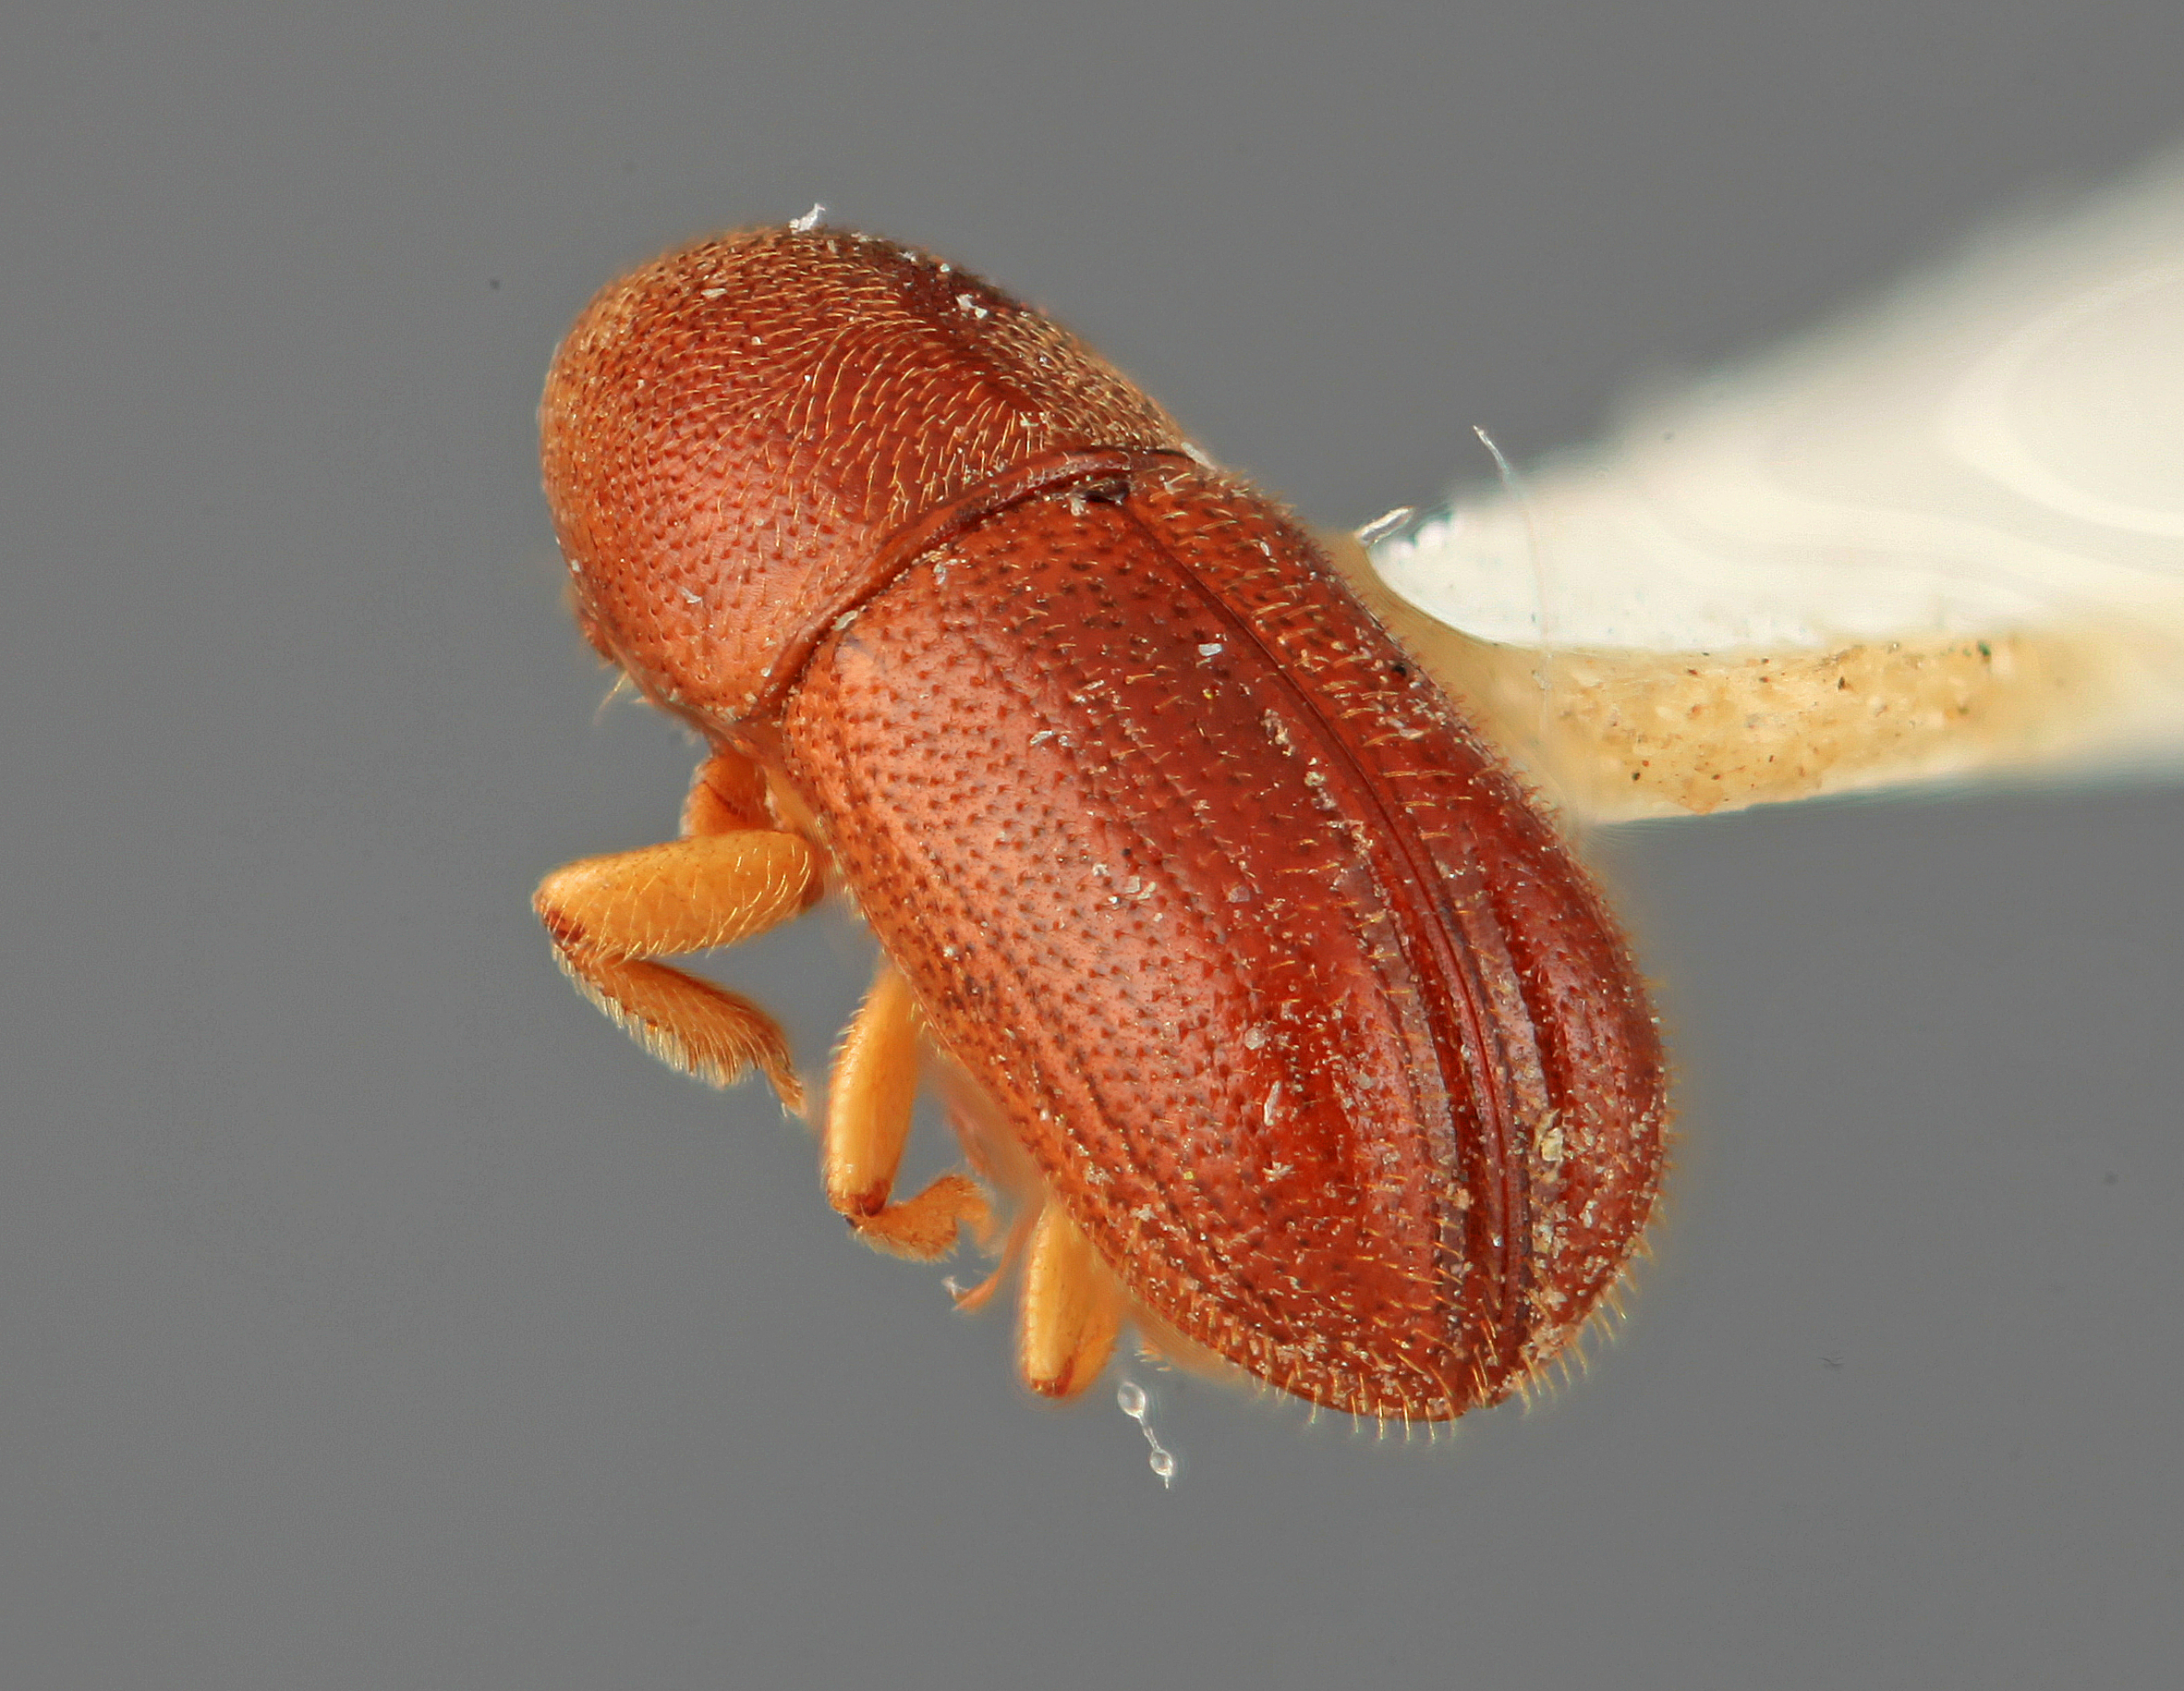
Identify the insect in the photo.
Araptus insinuatus
